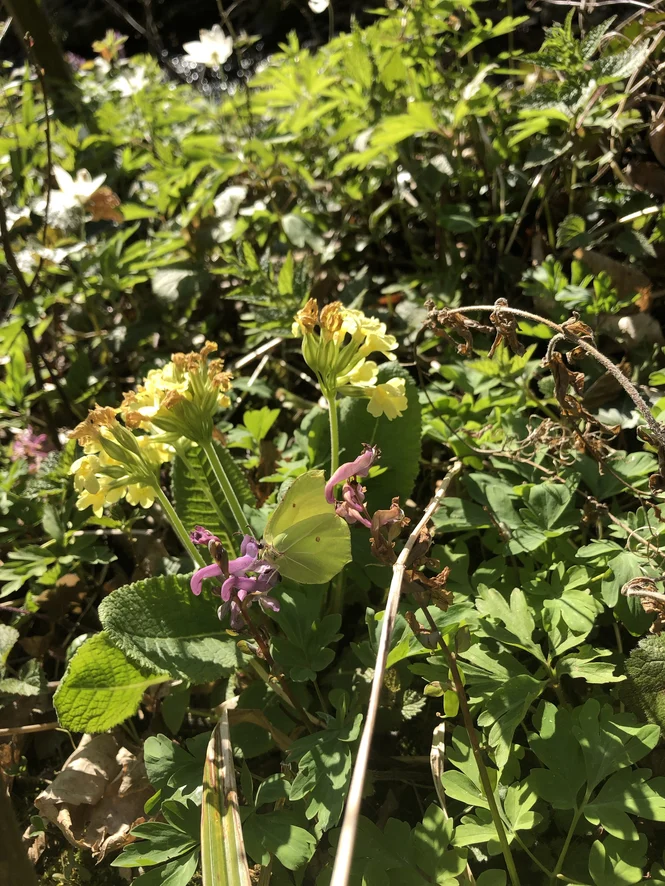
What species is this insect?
Gonepteryx rhamni
